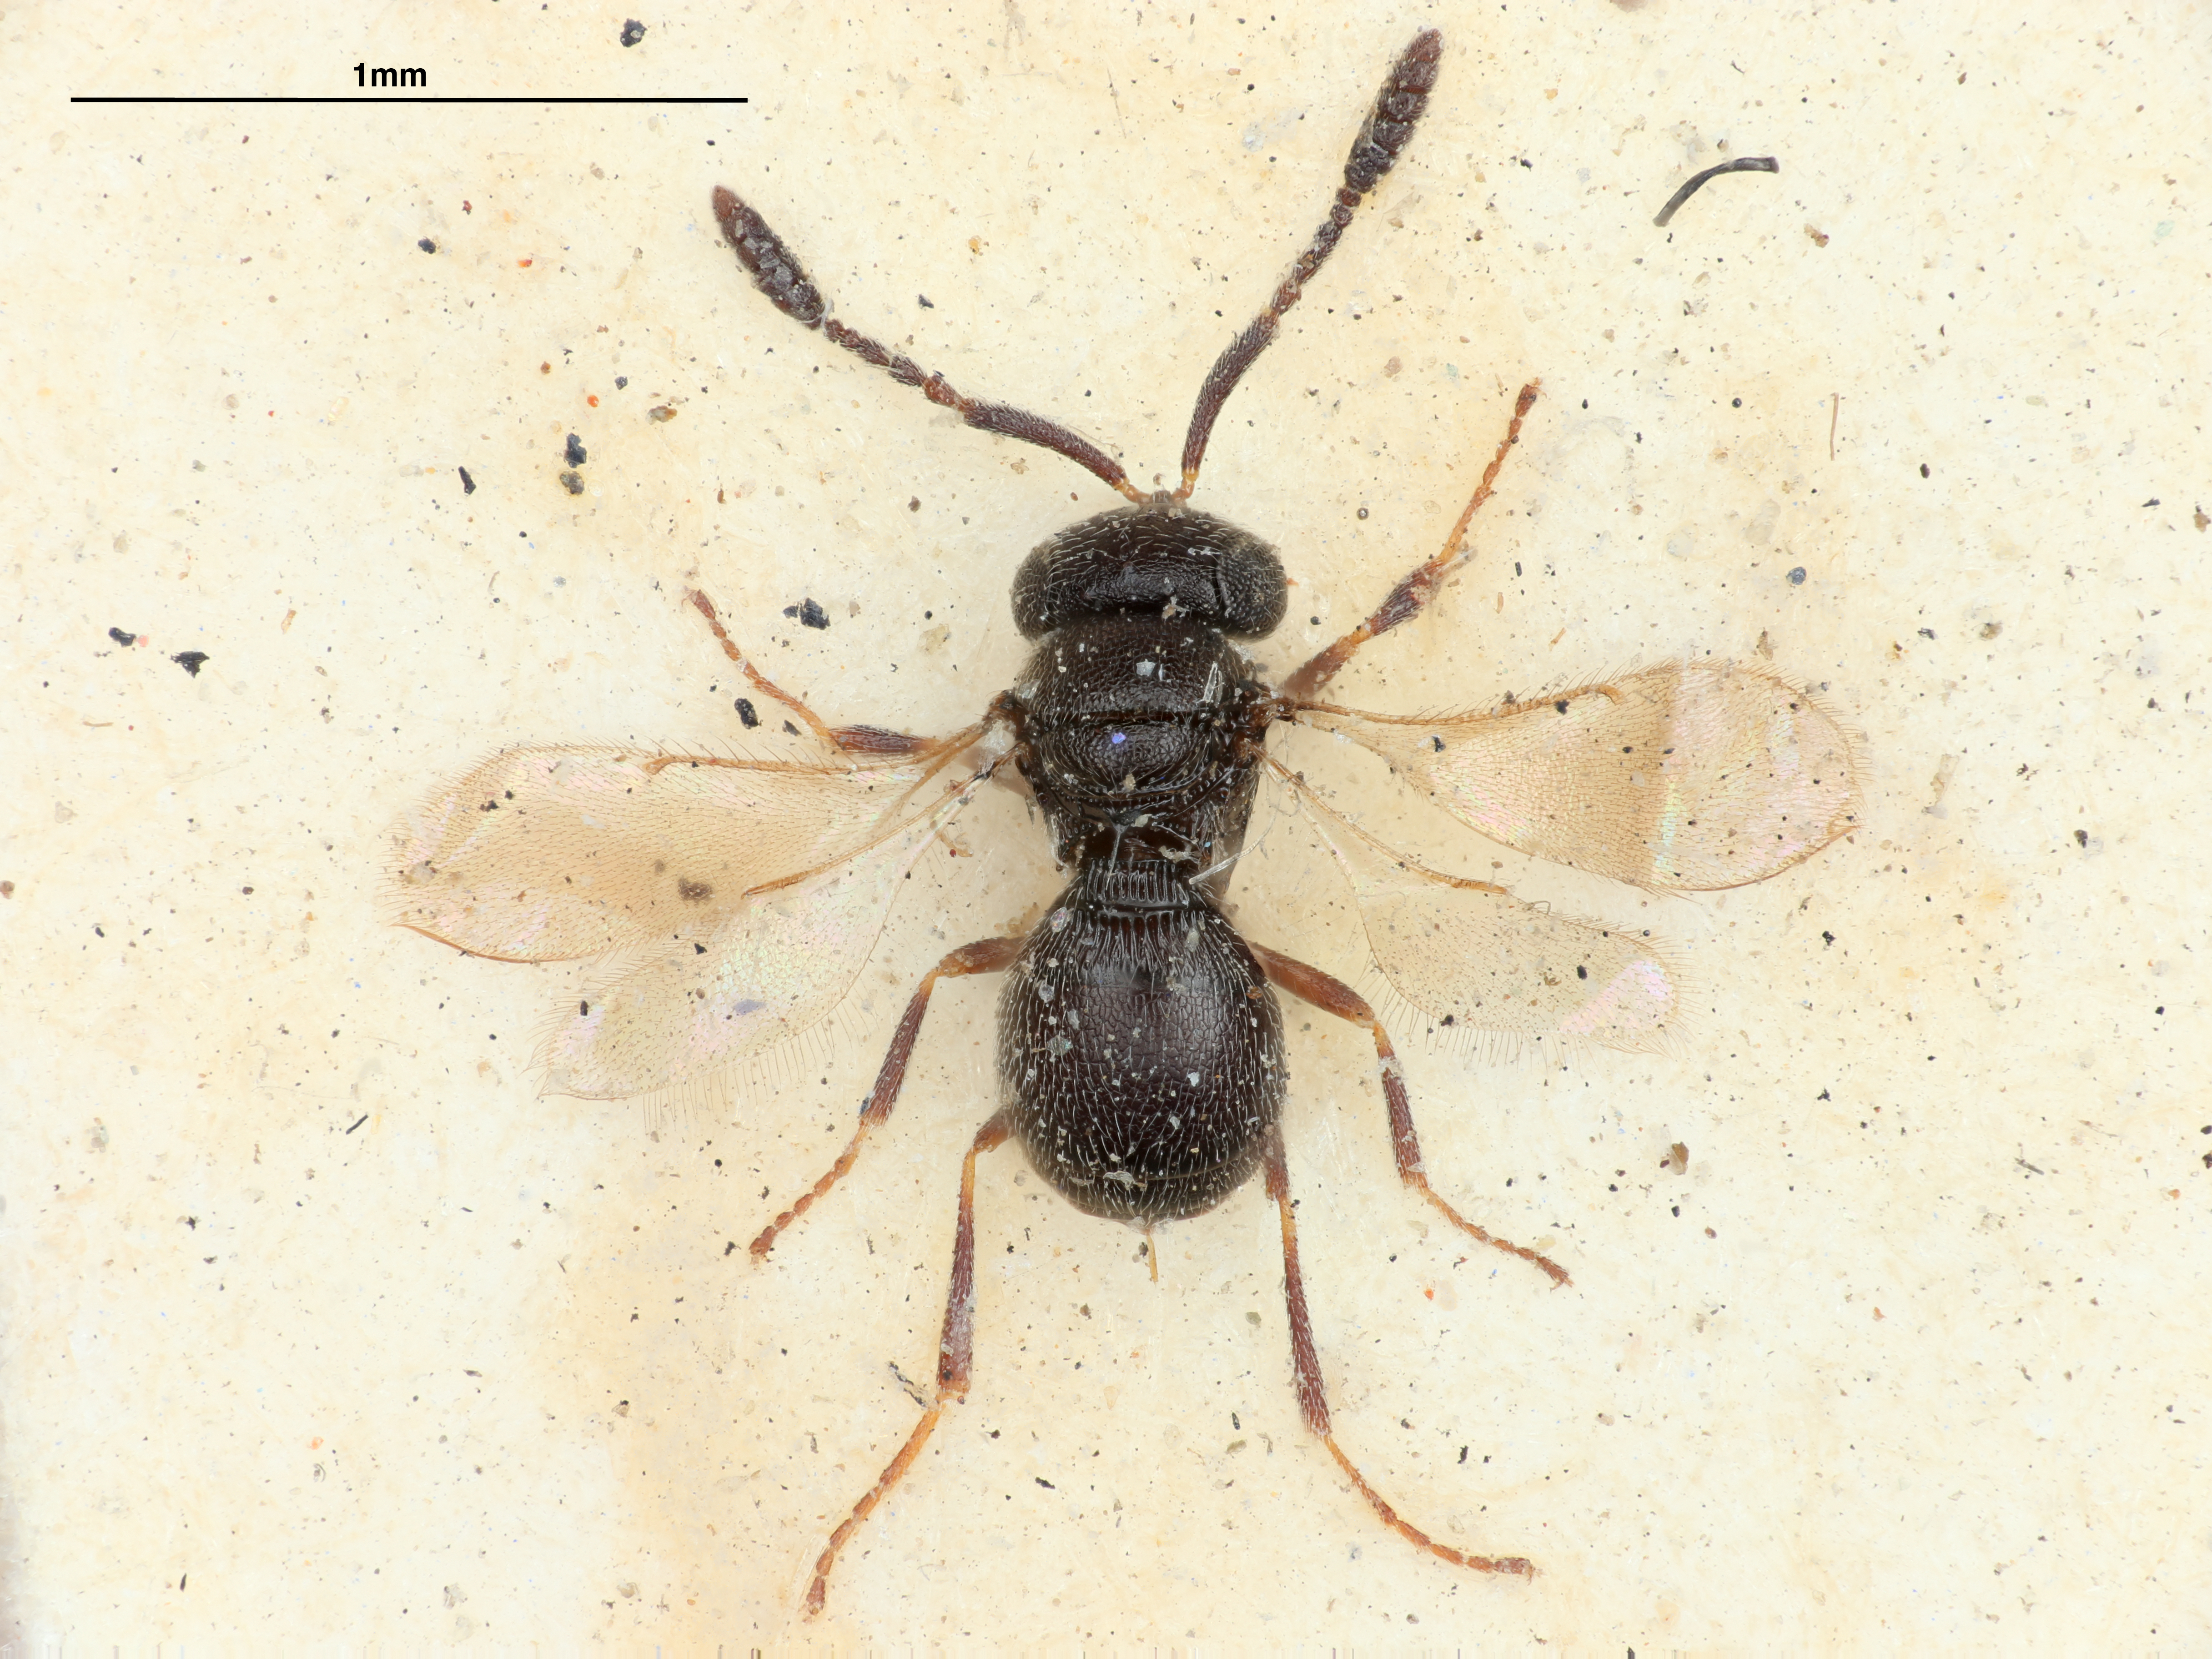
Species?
Trimorus whittakeri
